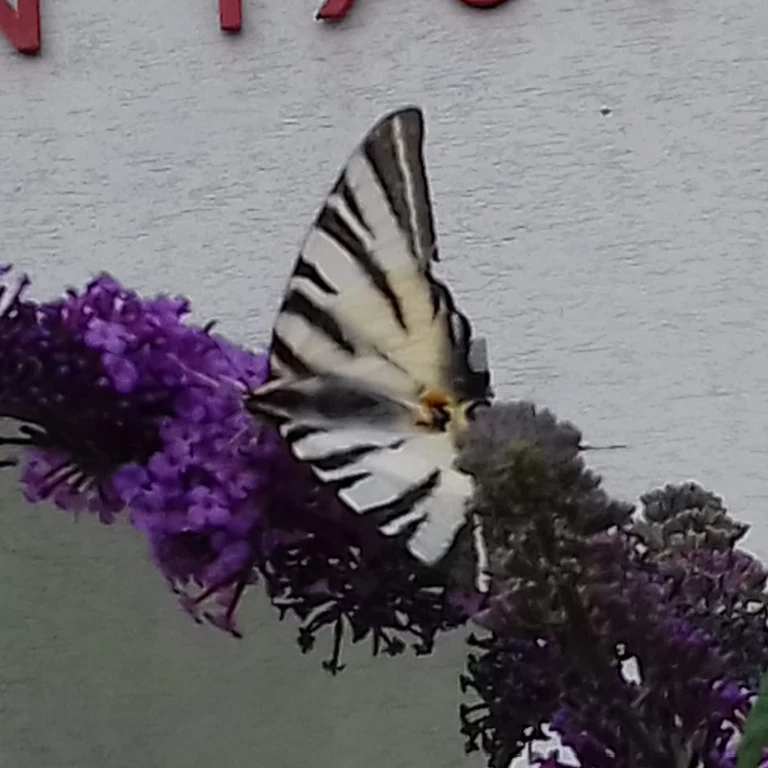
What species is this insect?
Iphiclides podalirius
